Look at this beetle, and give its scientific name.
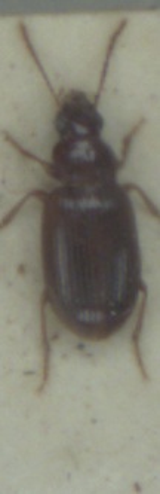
Bradycellus verbasci
